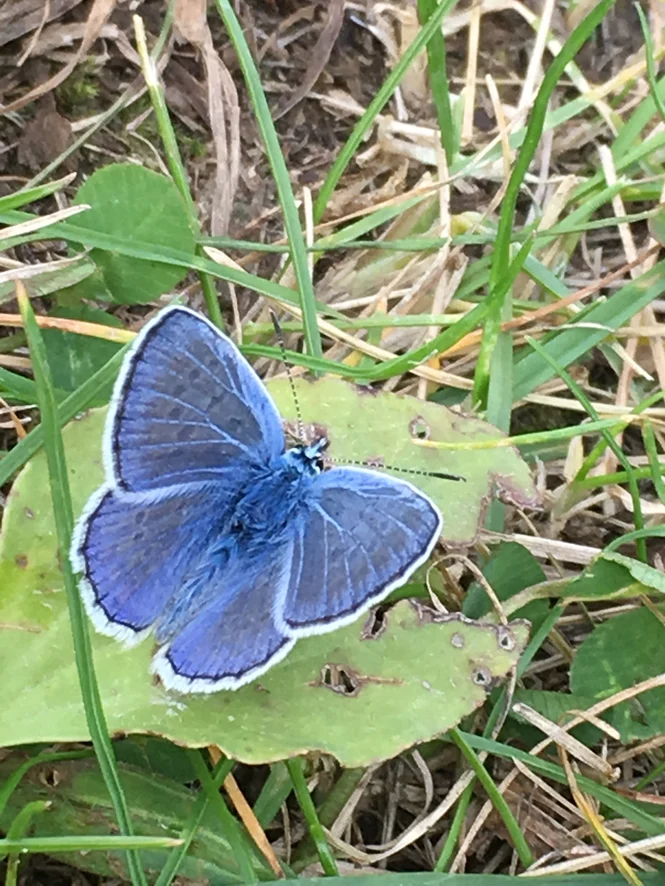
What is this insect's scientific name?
Polyommatus icarus
